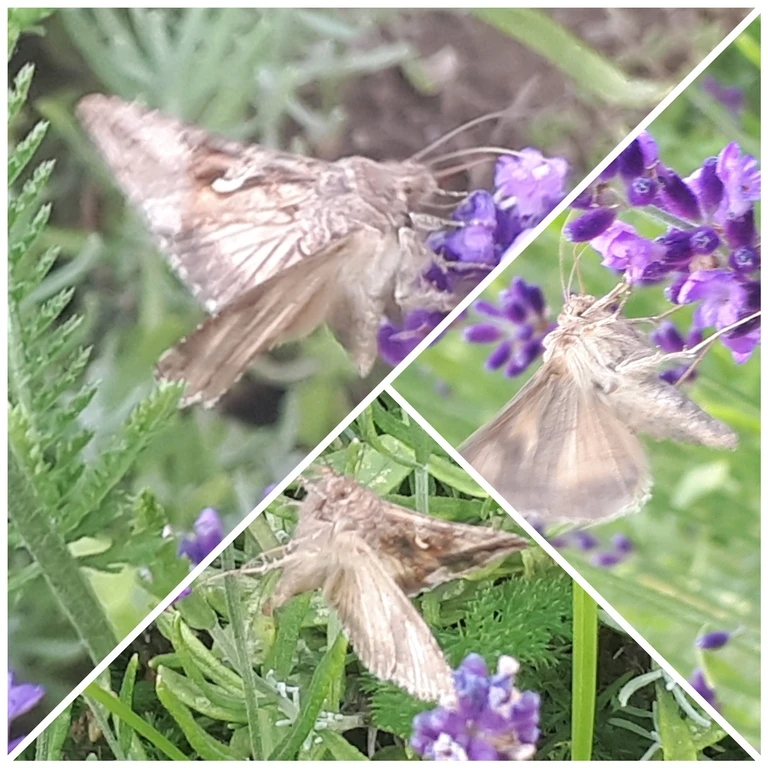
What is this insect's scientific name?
Autographa gamma
